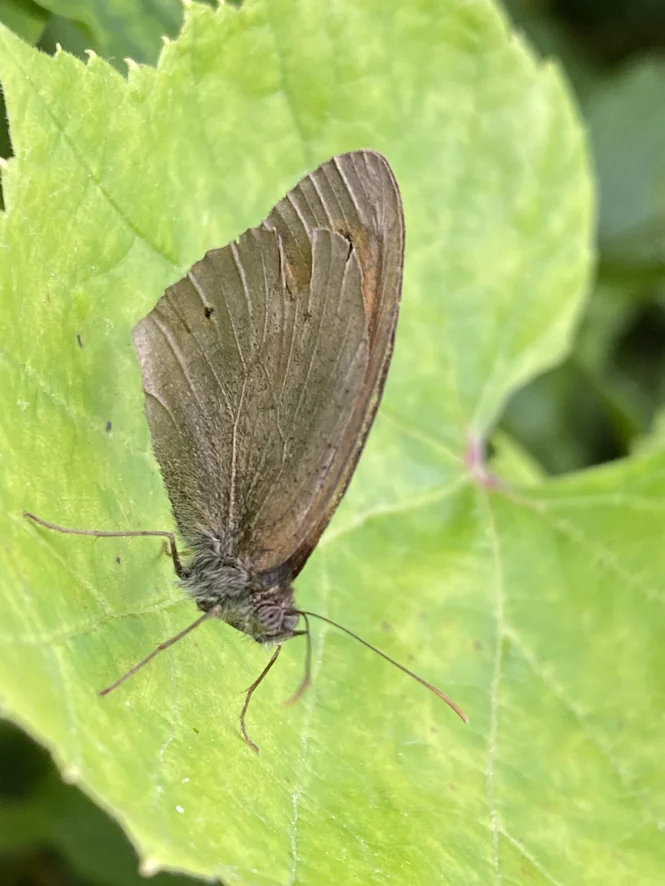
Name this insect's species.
Maniola jurtina
